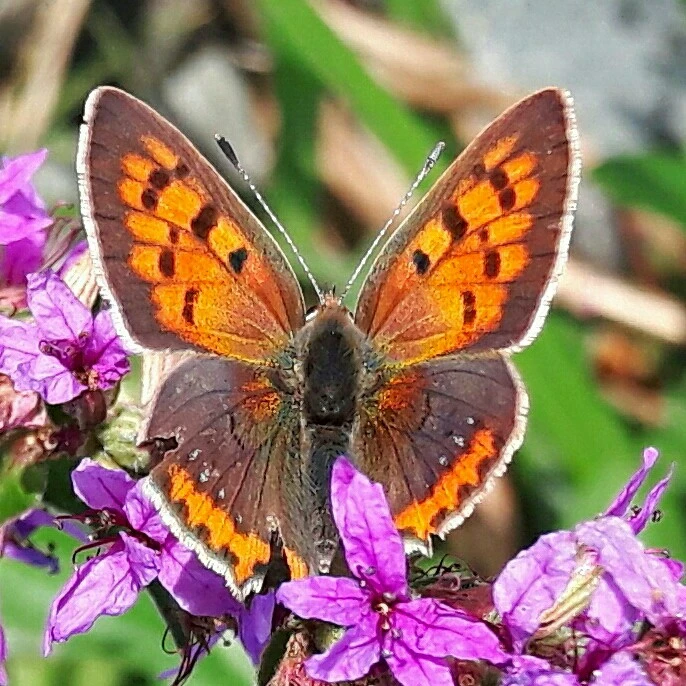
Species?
Lycaena phlaeas
